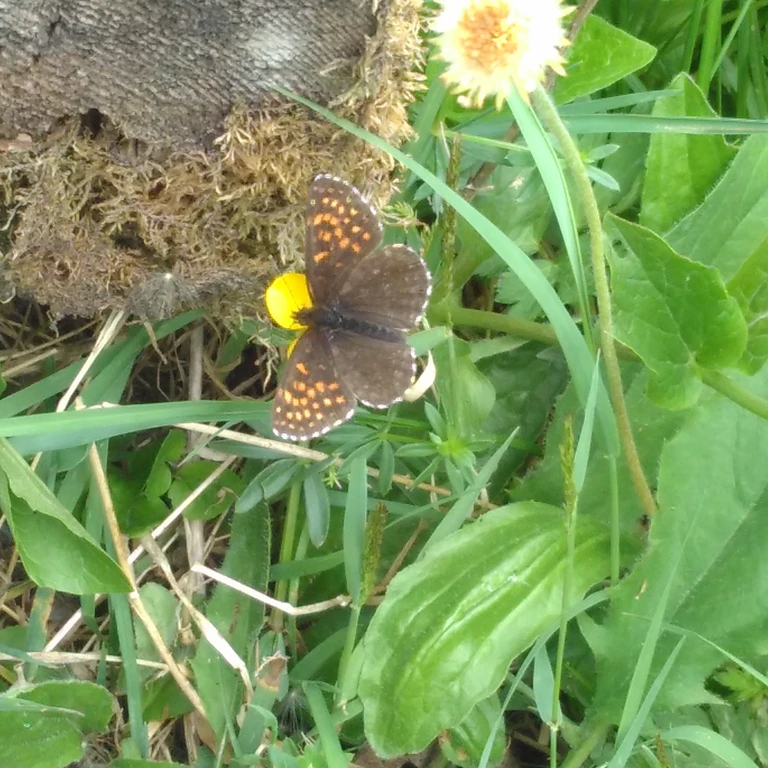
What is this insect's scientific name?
Melitaea diamina
